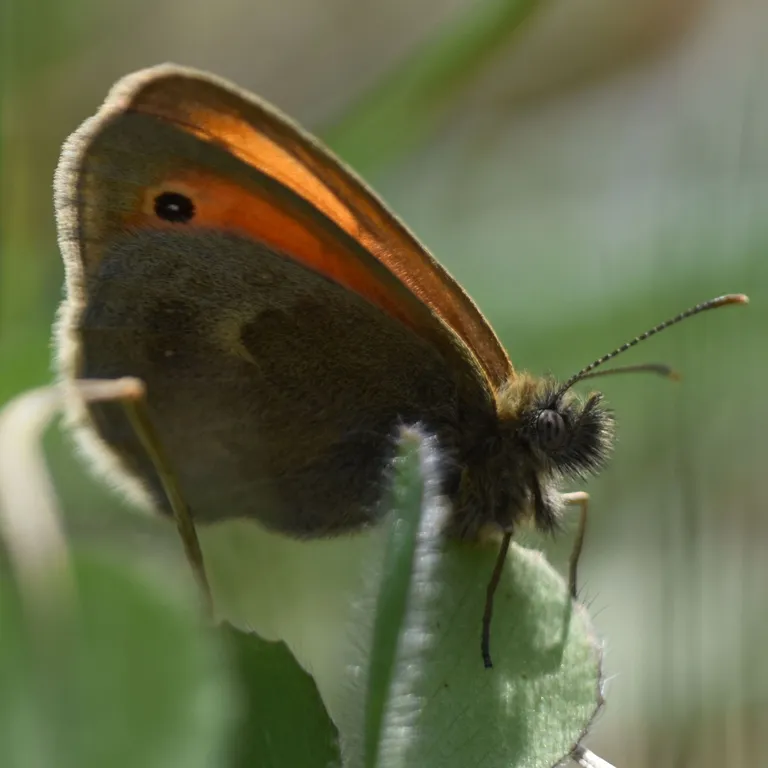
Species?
Coenonympha pamphilus
